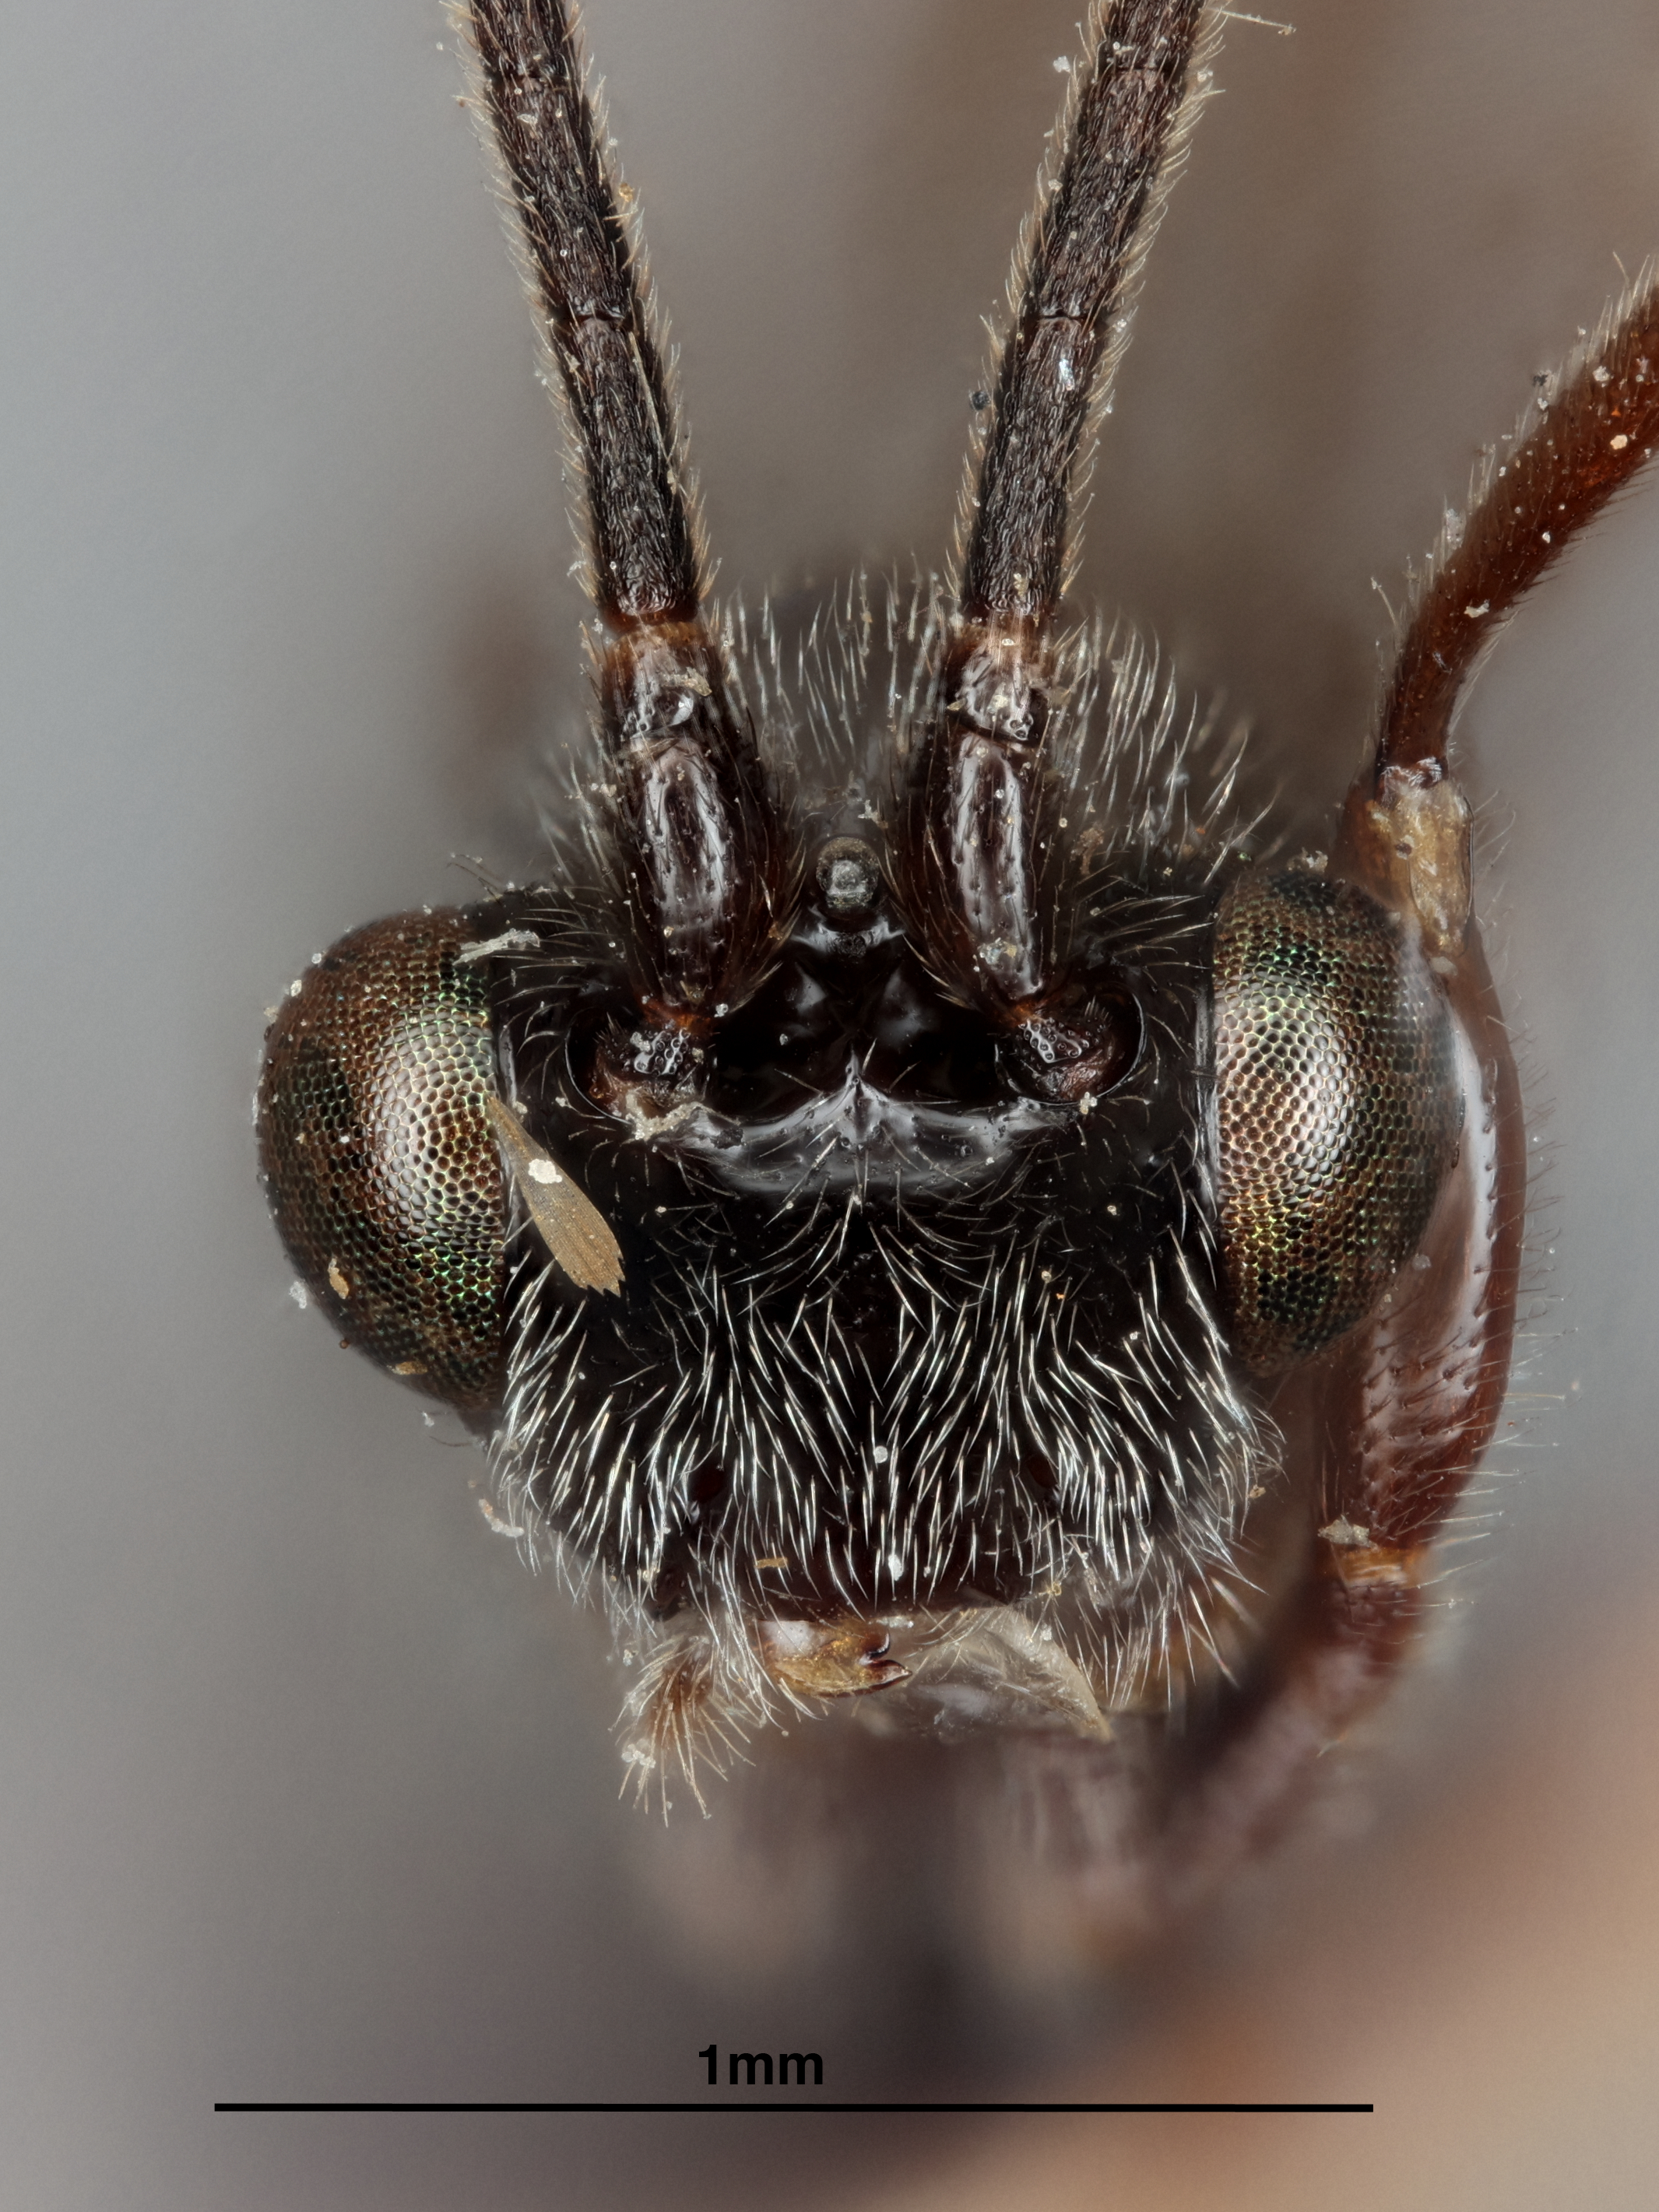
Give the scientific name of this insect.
Agathis philippinensis
